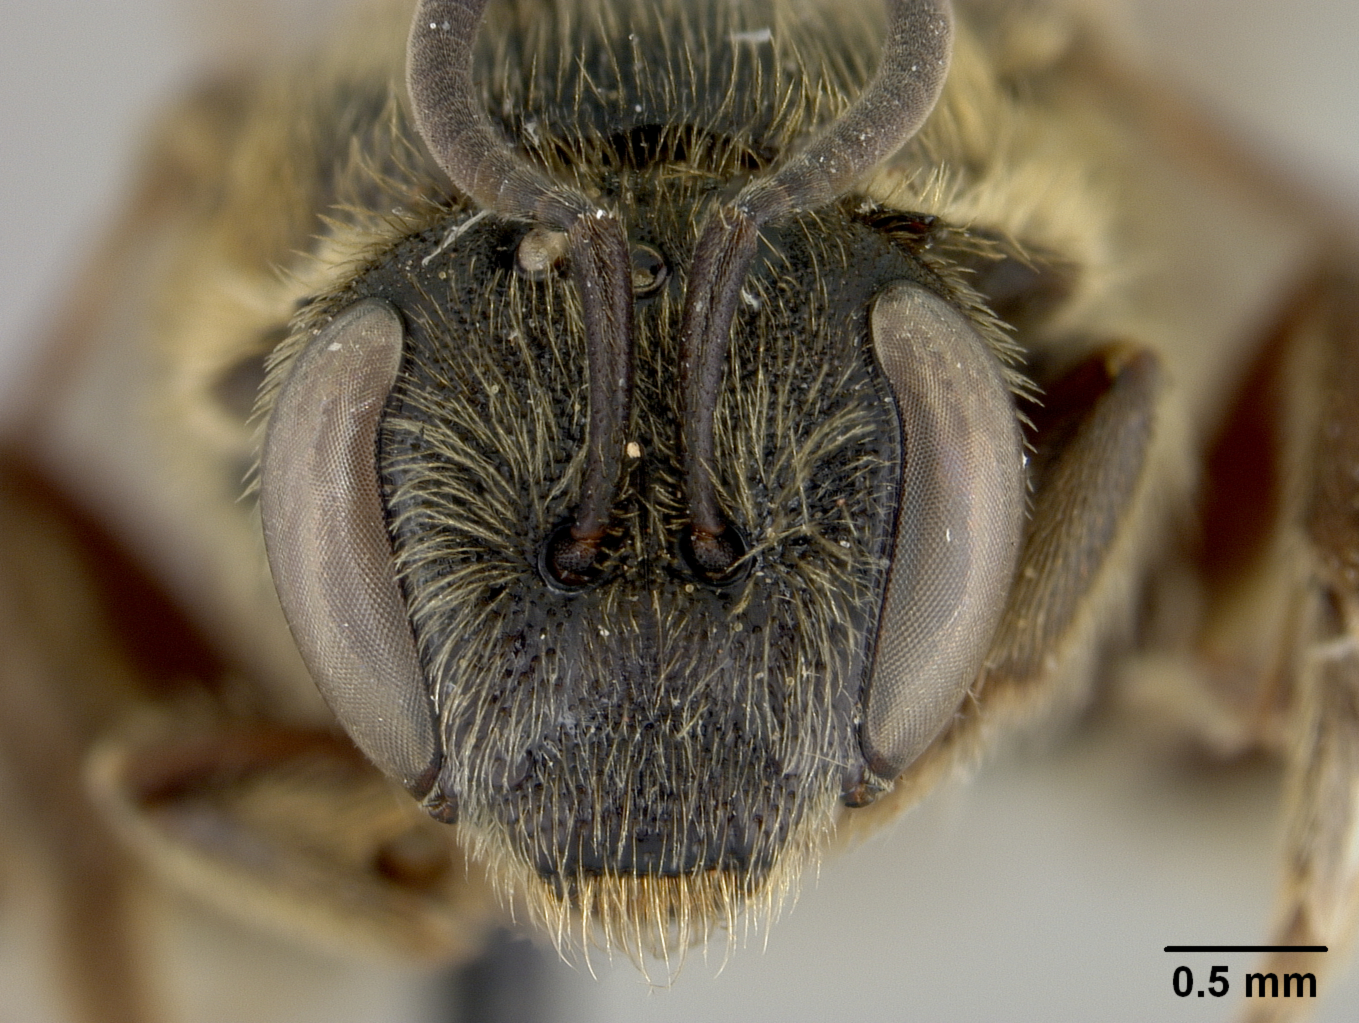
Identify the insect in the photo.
Halictus baguionis
